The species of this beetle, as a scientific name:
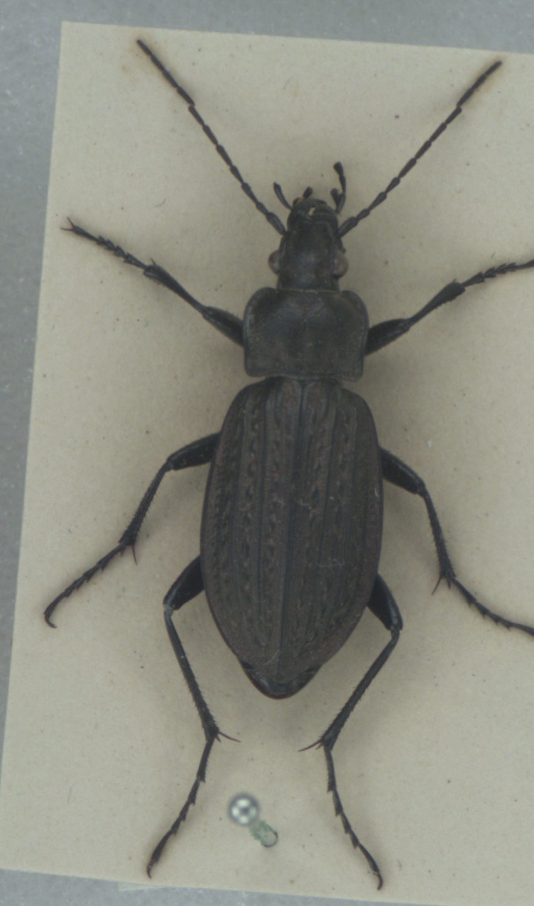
Carabus granulatus
